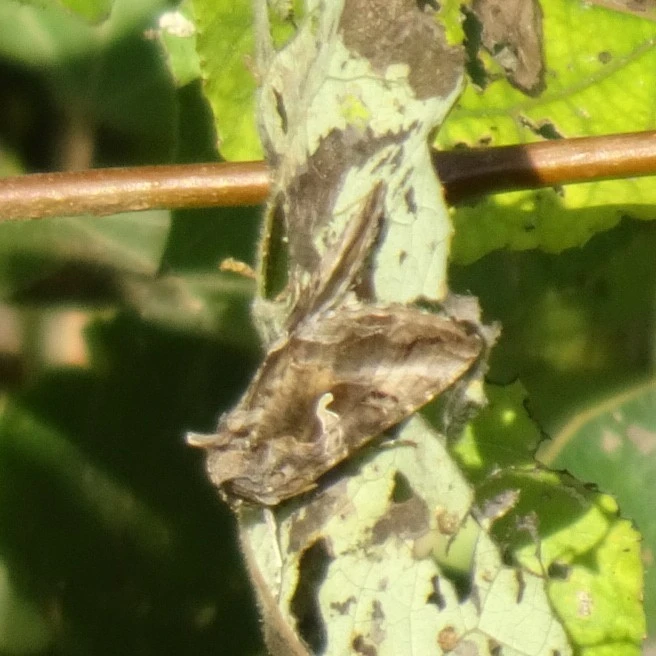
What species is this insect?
Autographa gamma
